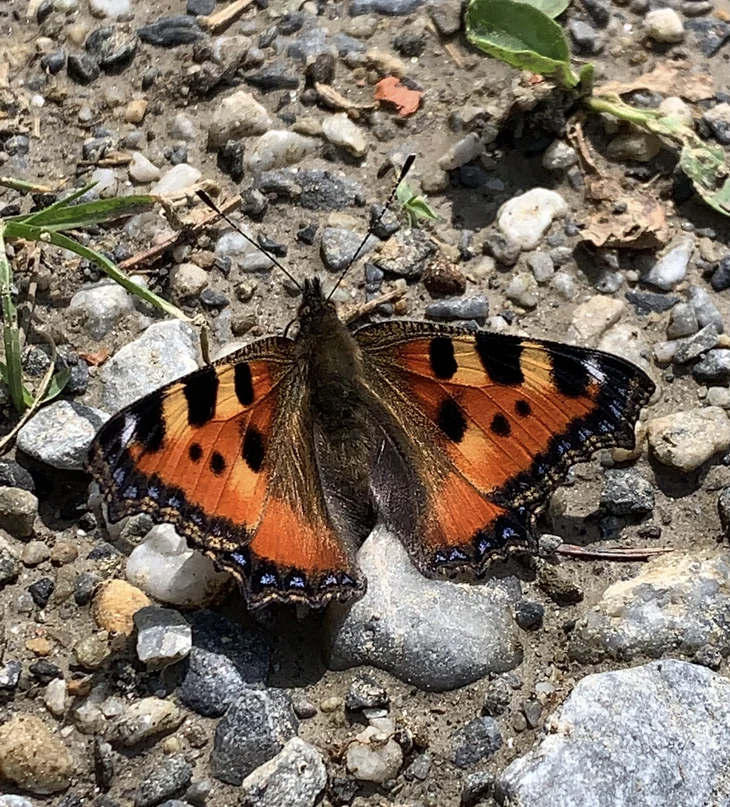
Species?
Aglais urticae
